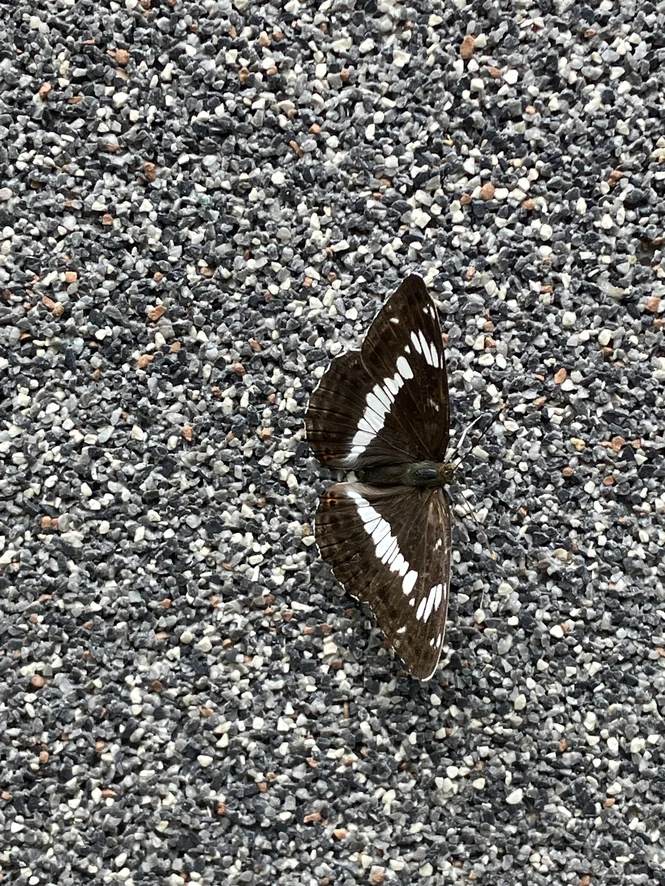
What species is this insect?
Limenitis camilla (also Ladoga camilla)
